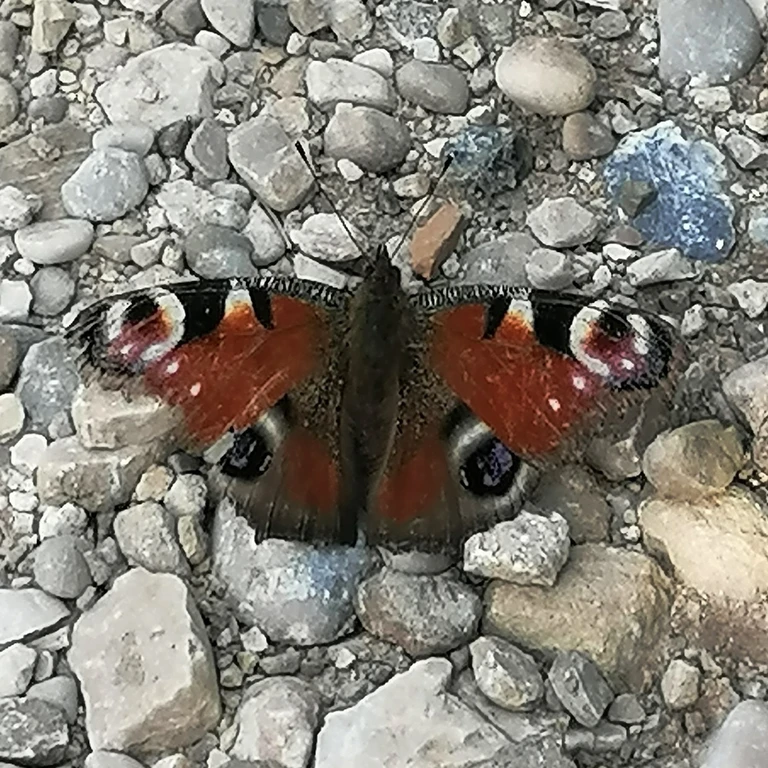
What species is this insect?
Aglais io
